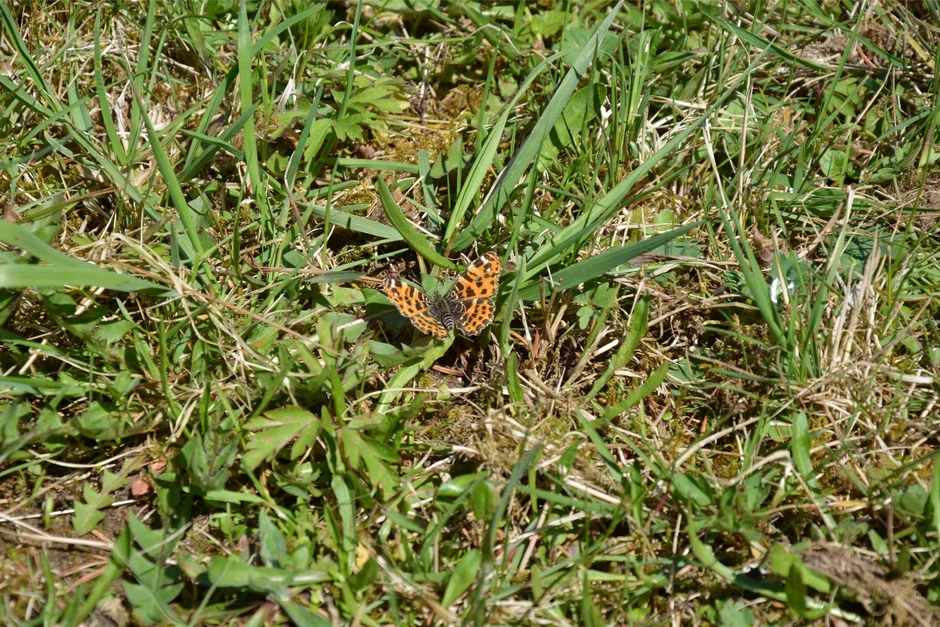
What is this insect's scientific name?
Araschnia levana
